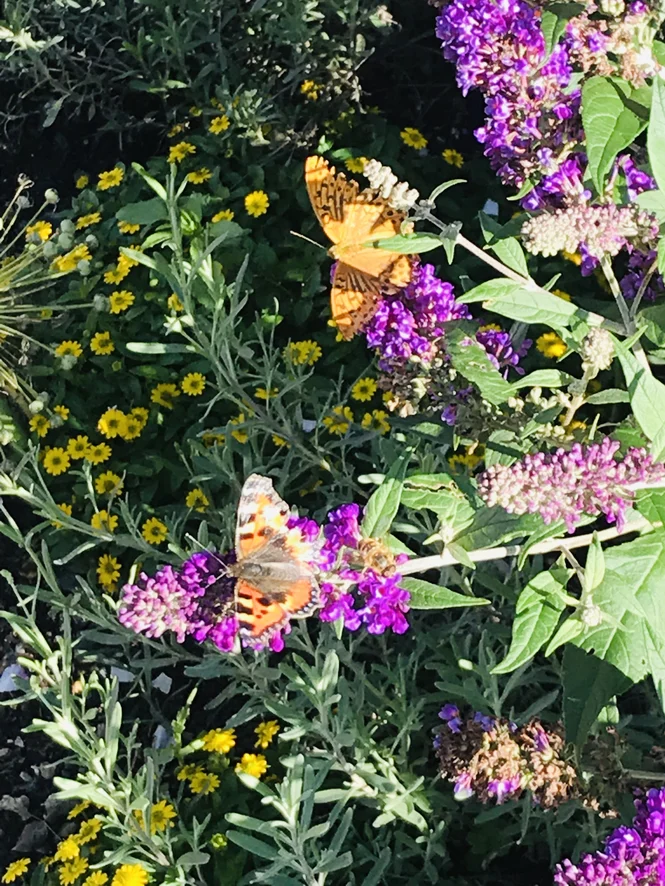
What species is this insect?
Argynnis paphia
